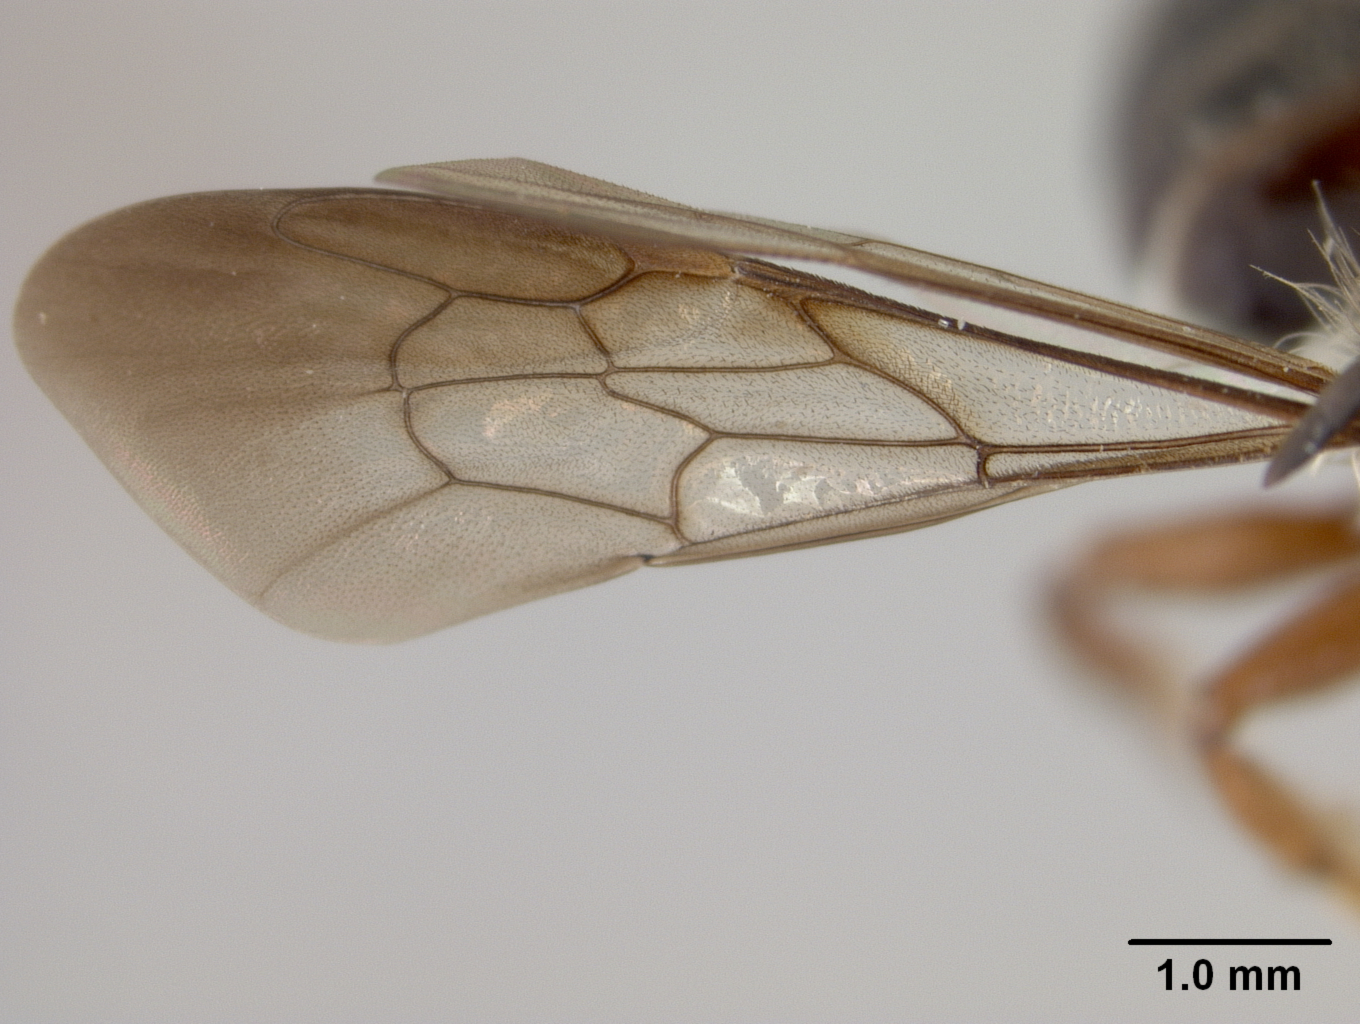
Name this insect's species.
Megachile polyodonta
